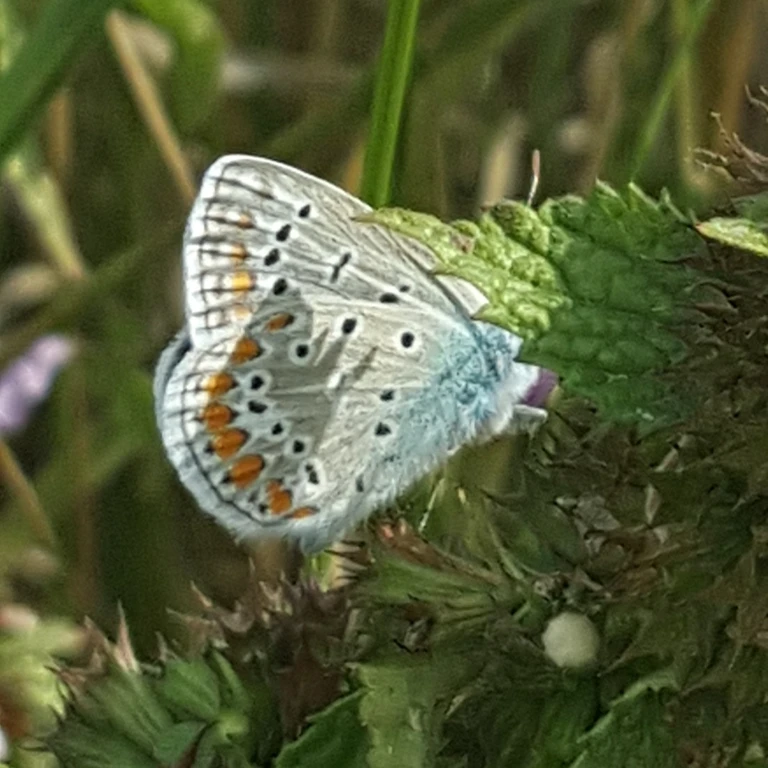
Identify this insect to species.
Polyommatus icarus
